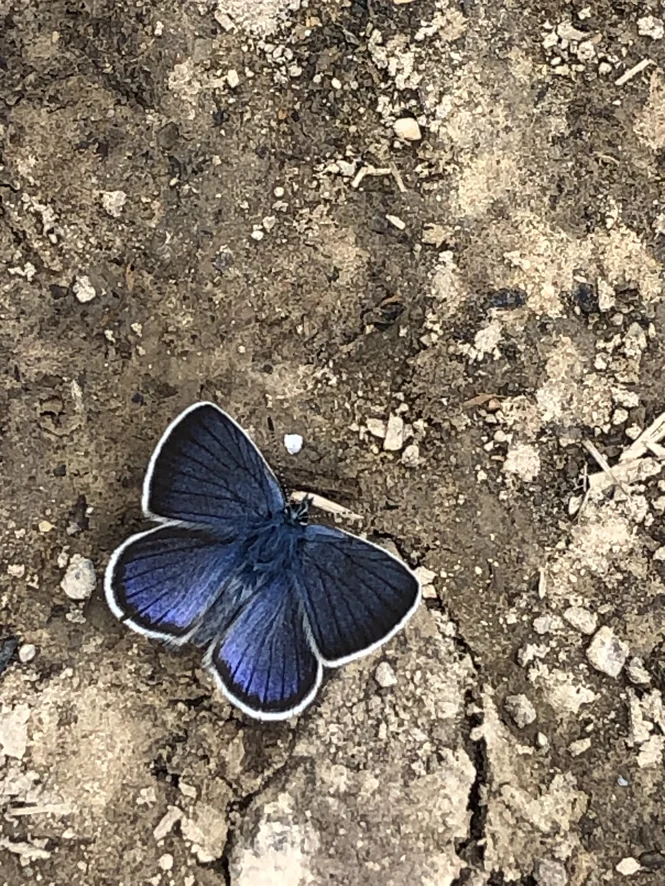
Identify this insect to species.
Cyaniris semiargus
